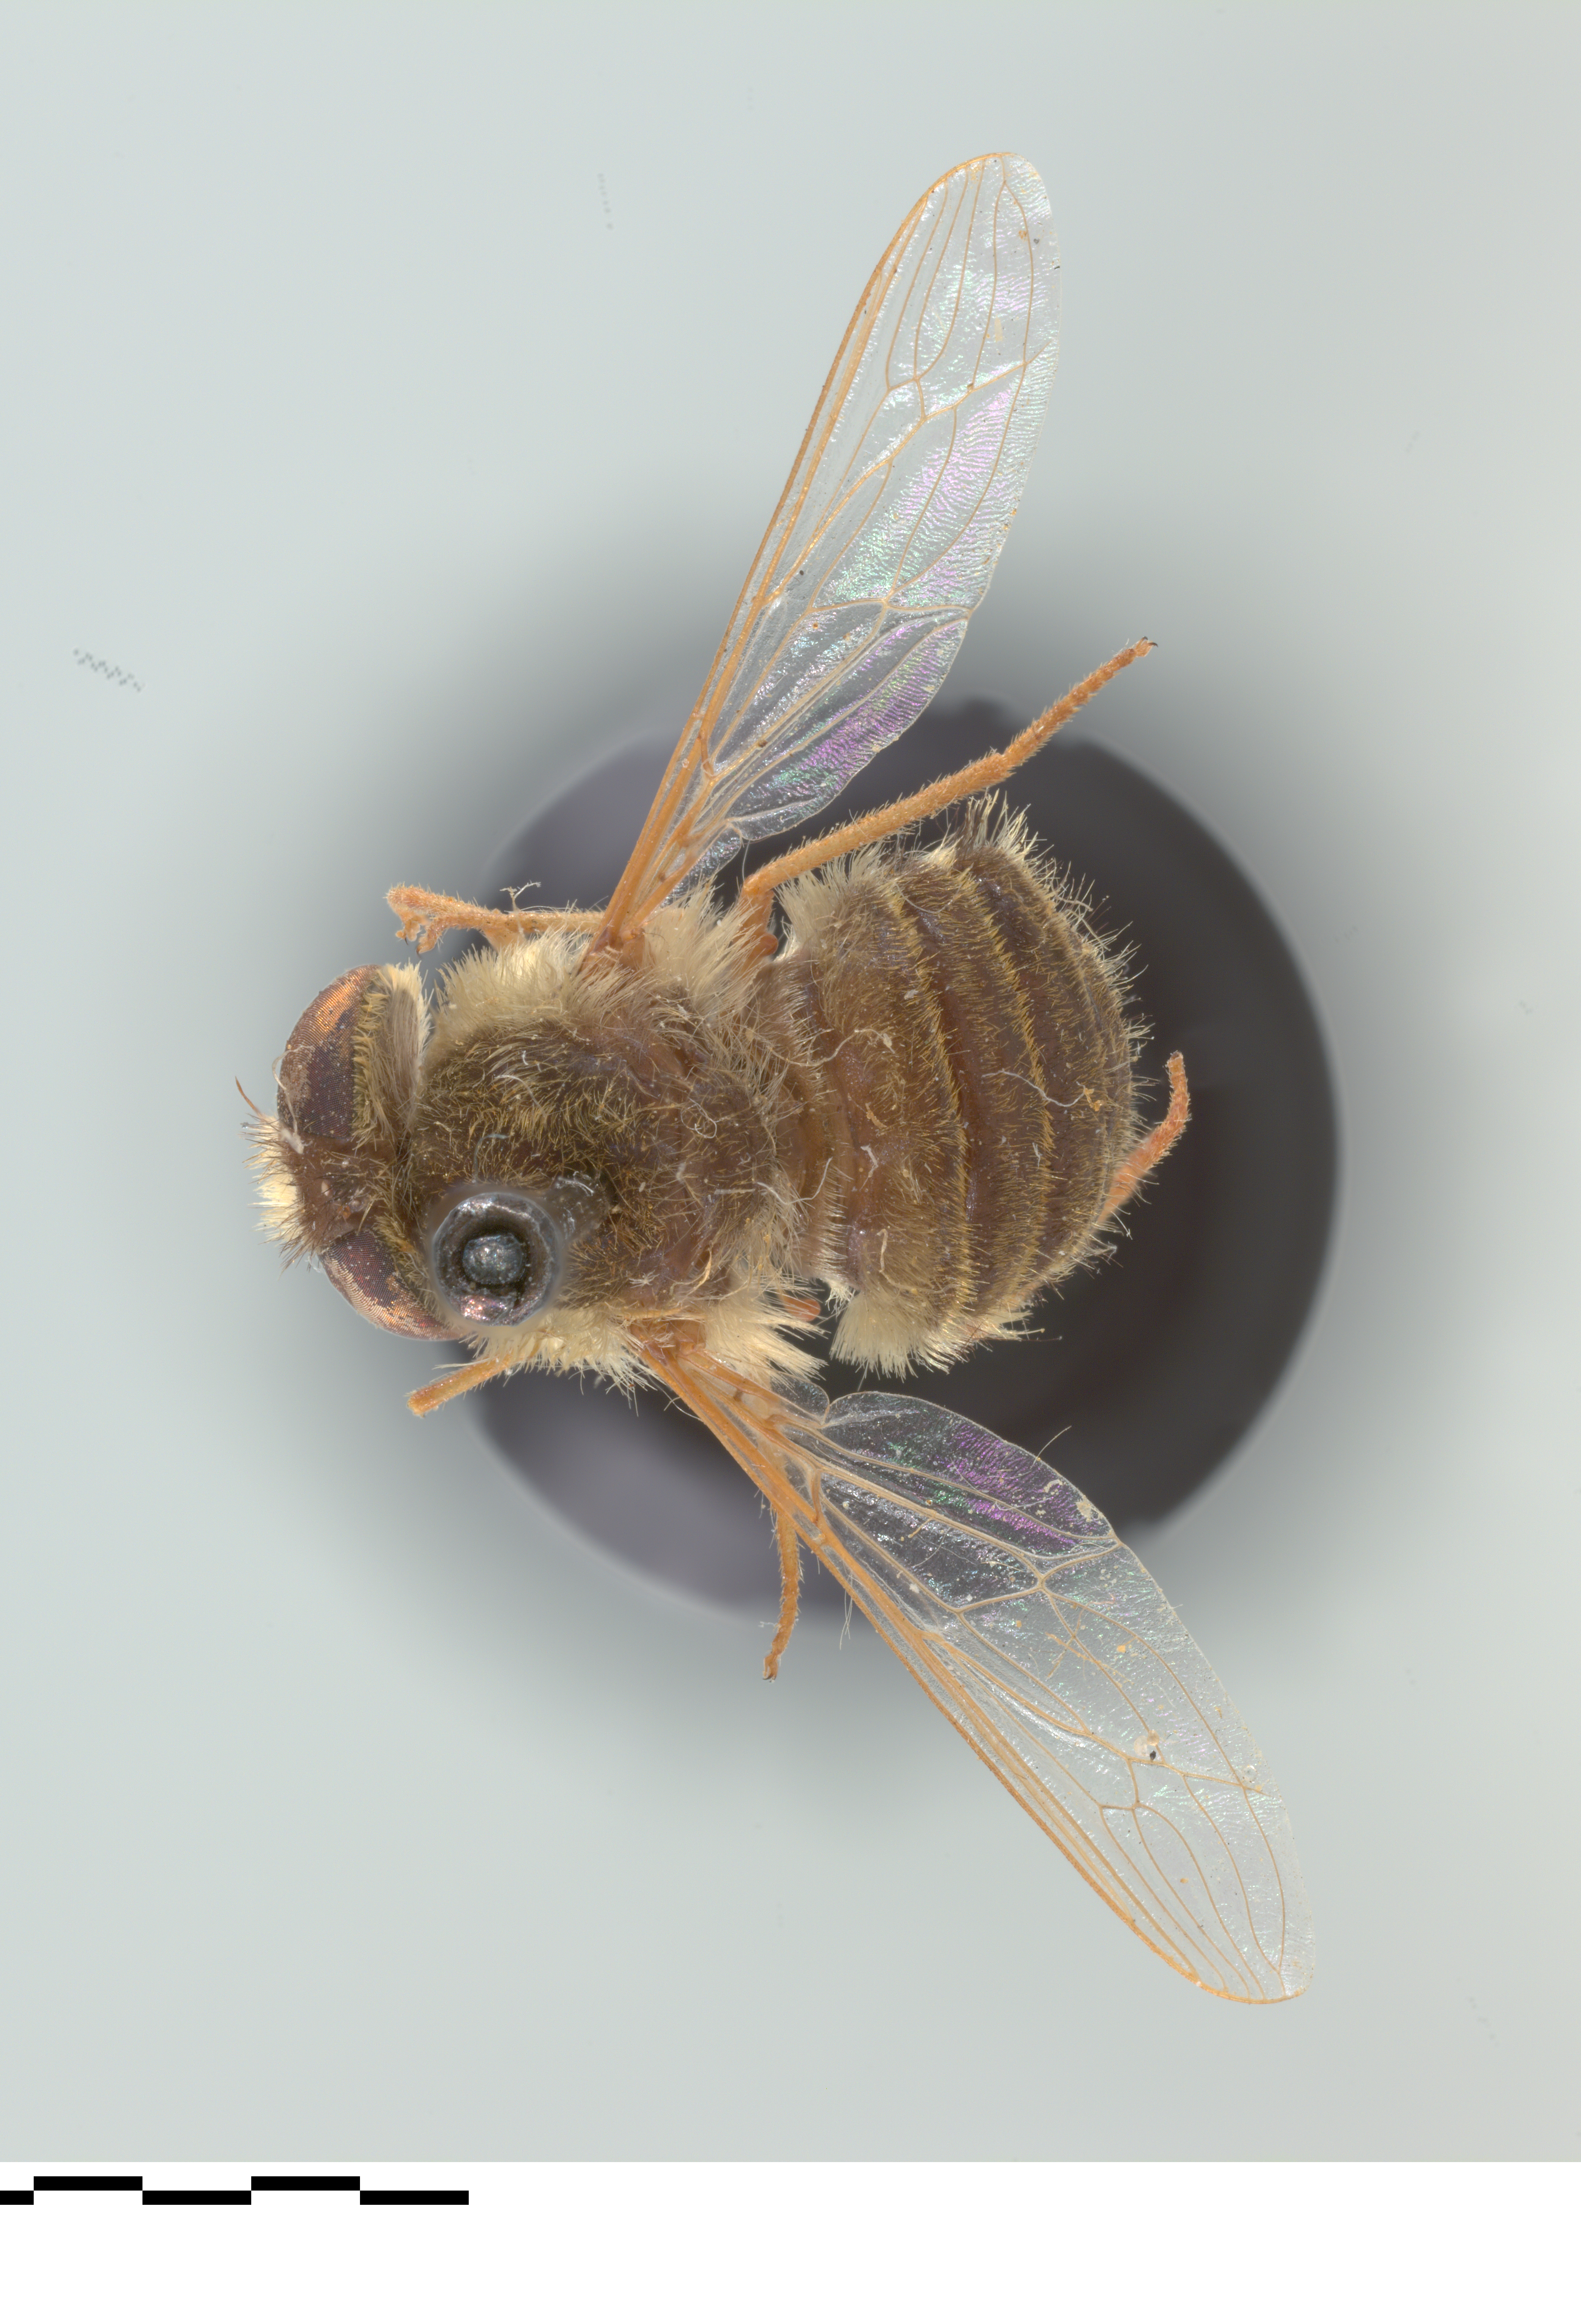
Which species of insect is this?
Neorhynchocephalus sackenii
